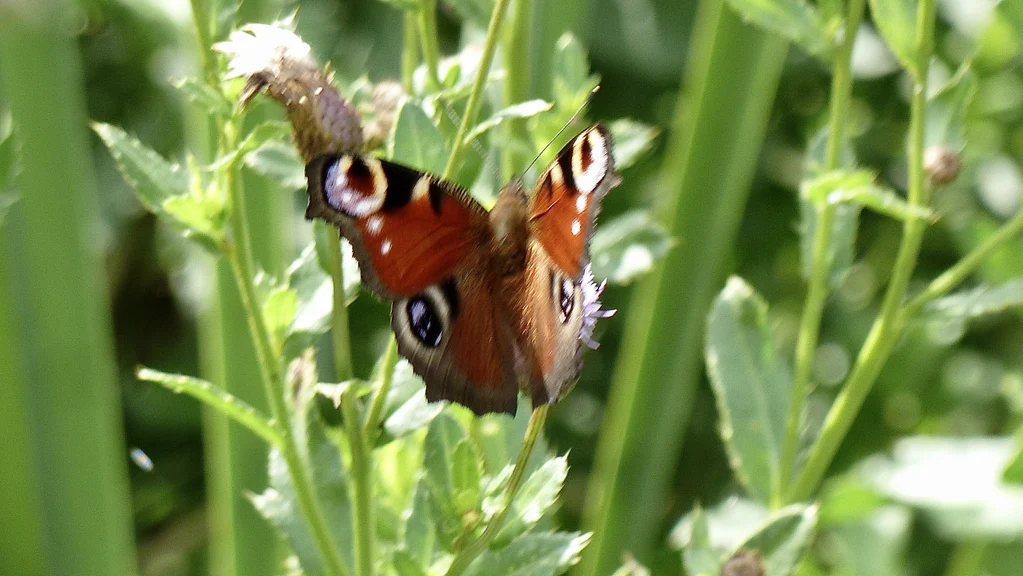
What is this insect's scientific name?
Aglais io
